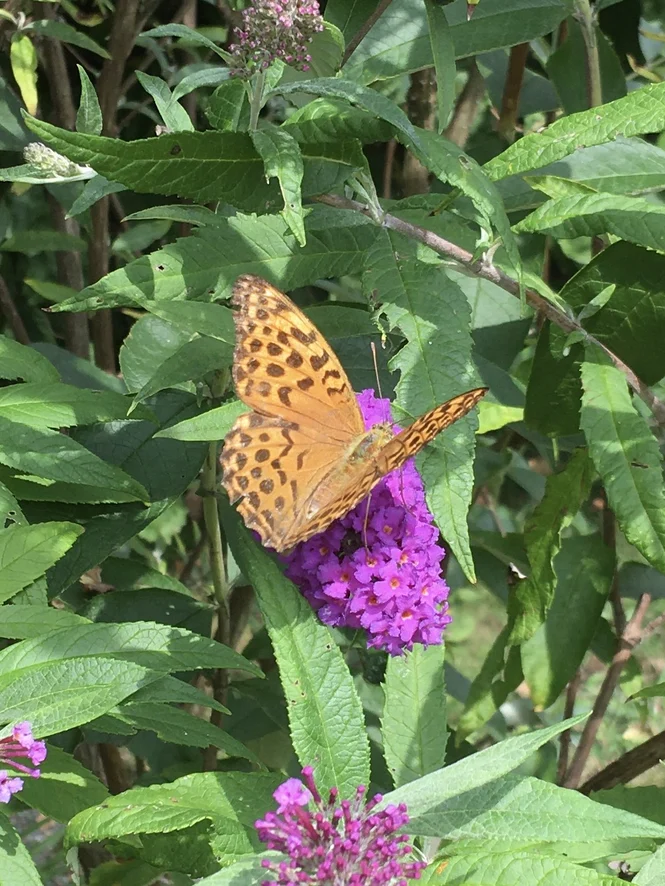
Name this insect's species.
Argynnis paphia
